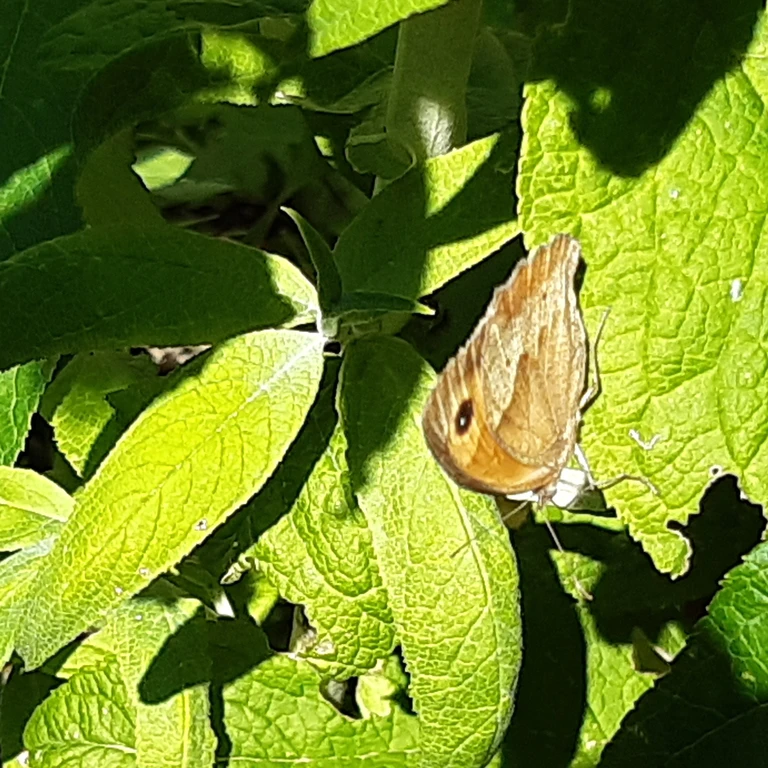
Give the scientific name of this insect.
Maniola jurtina
